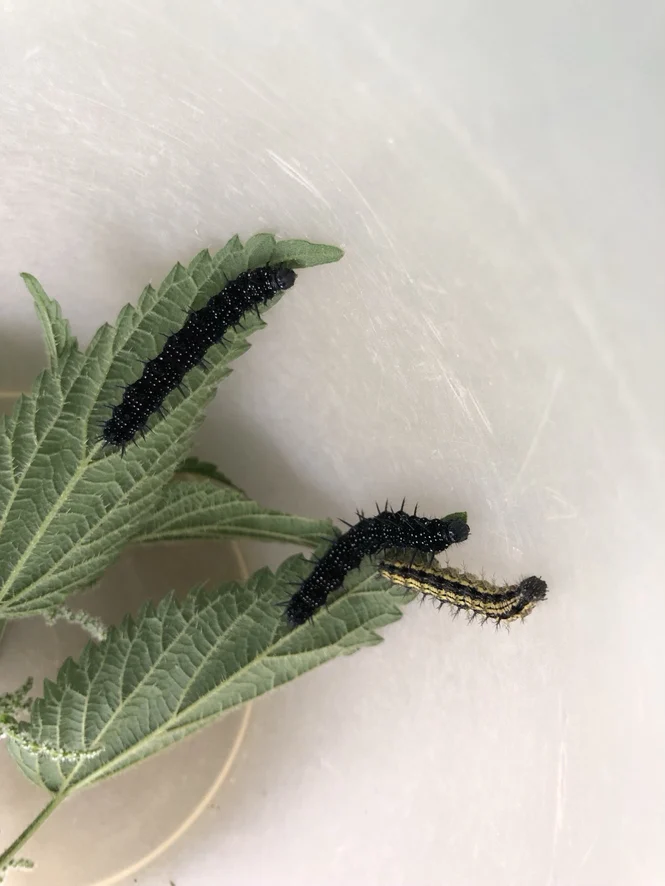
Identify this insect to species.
Aglais io
